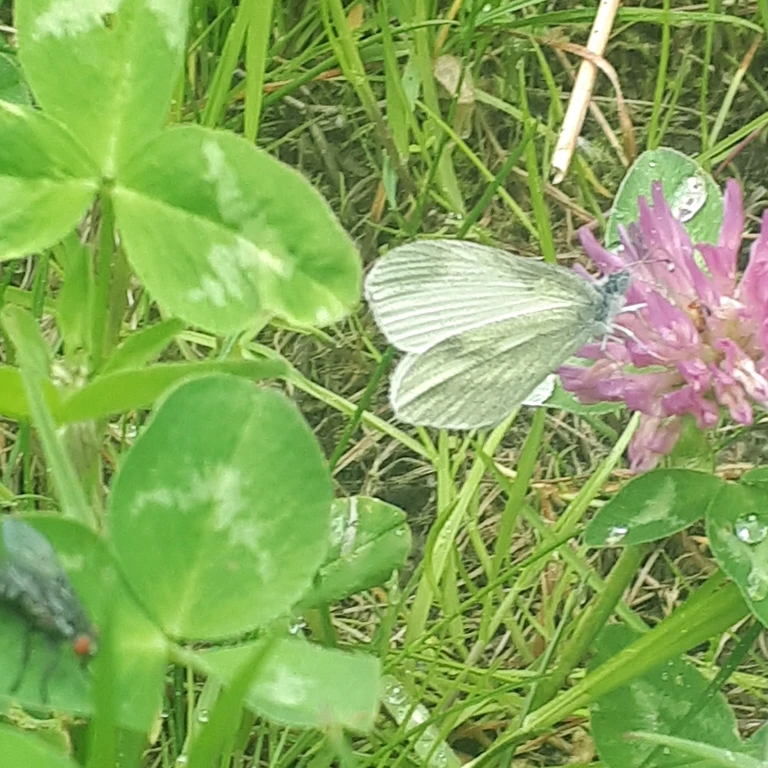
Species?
Leptidea sinapis/juvernica
